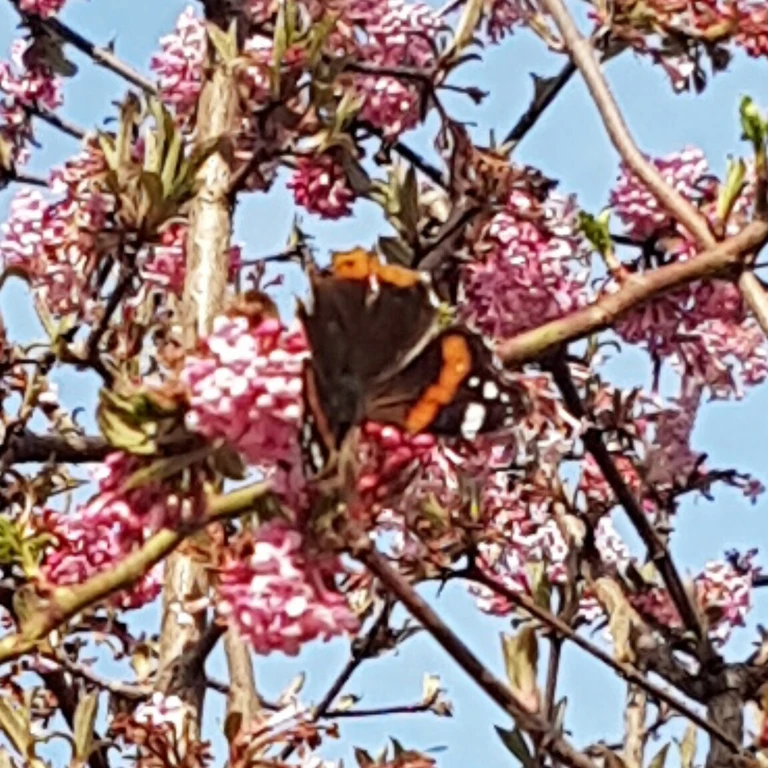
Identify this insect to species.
Vanessa atalanta
